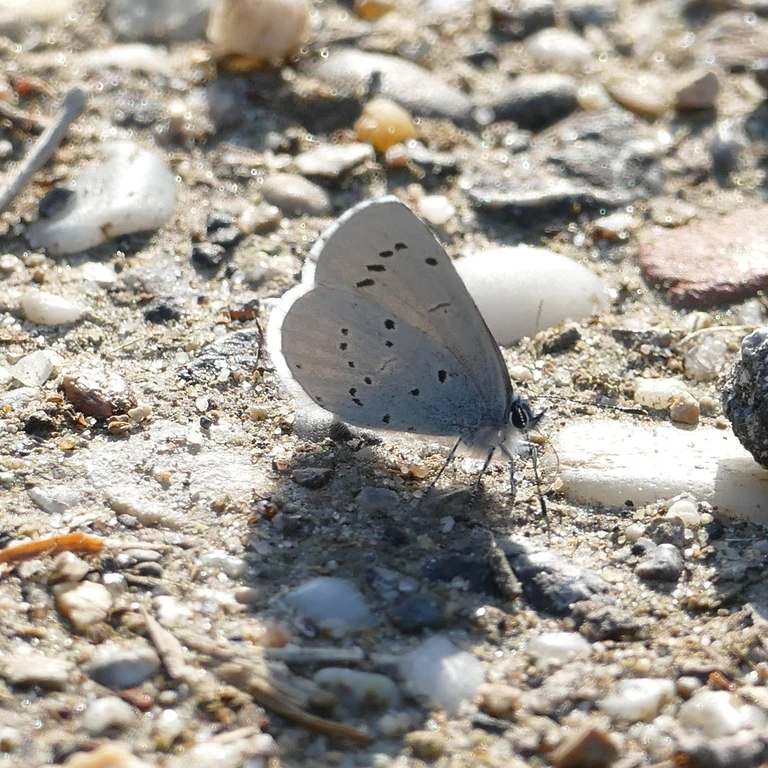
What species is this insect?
Celastrina argiolus
